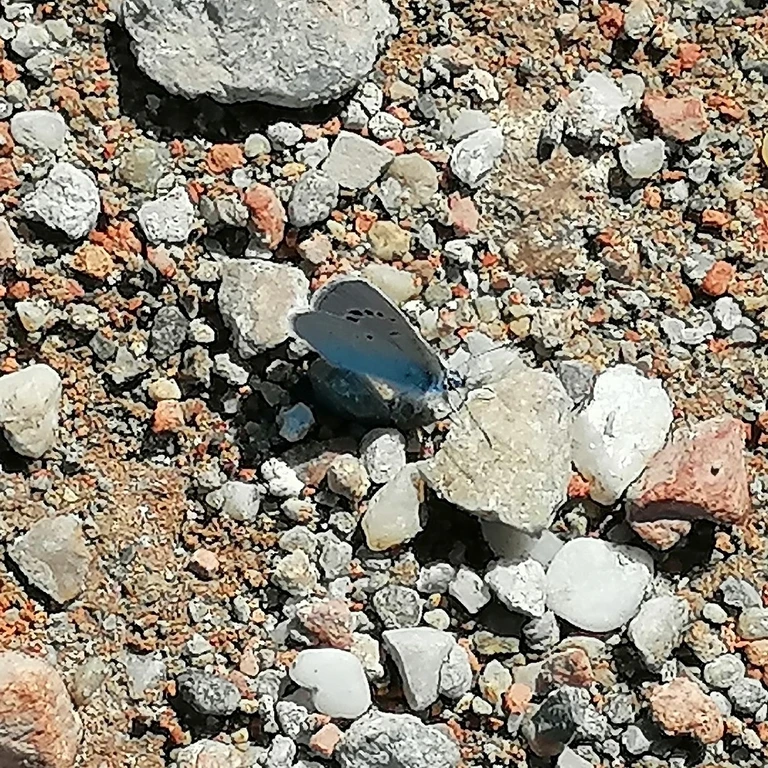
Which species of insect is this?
Glaucopsyche alexis
